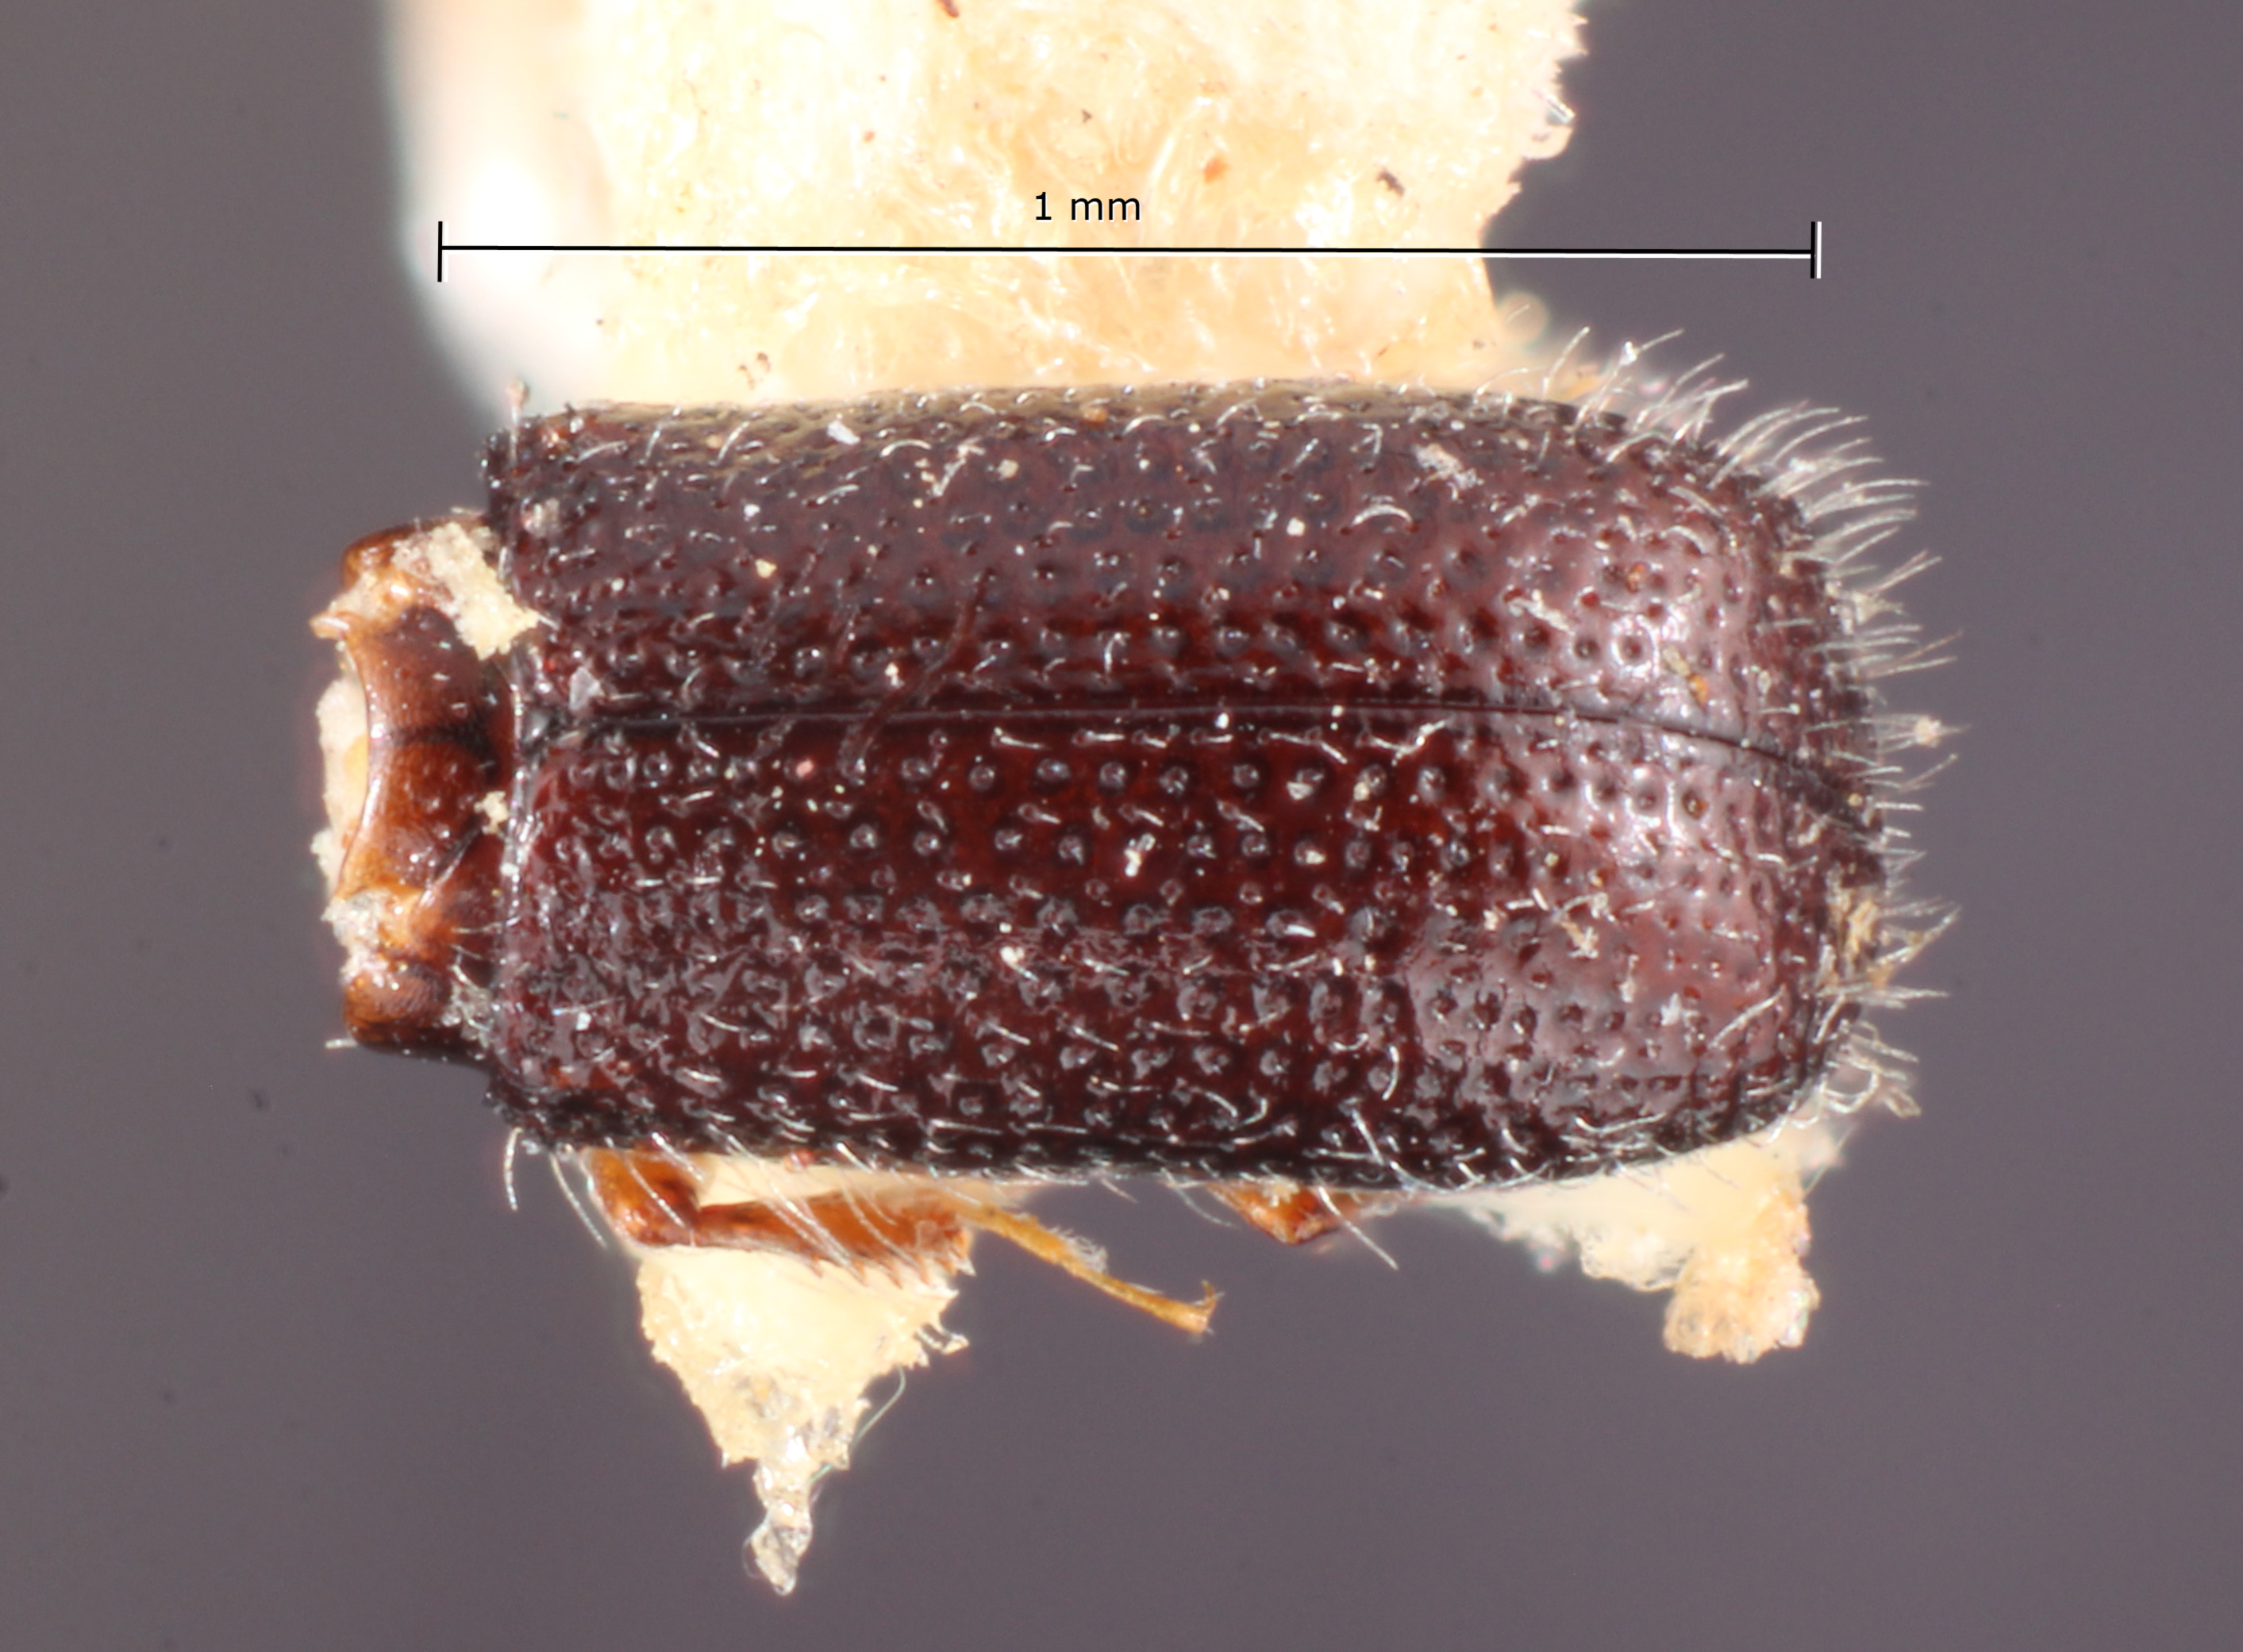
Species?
Xylocleptes californicus
